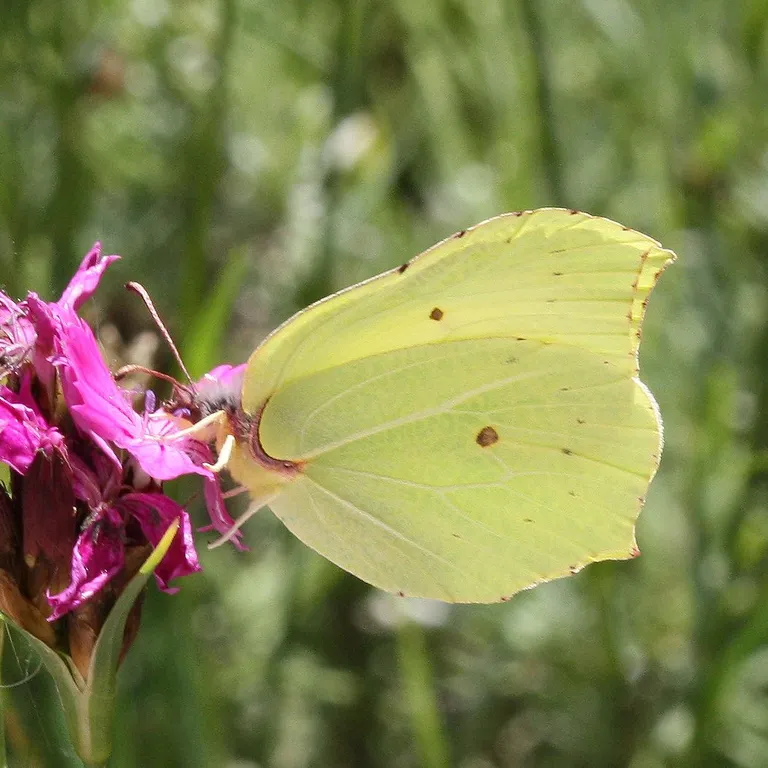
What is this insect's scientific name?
Gonepteryx rhamni
